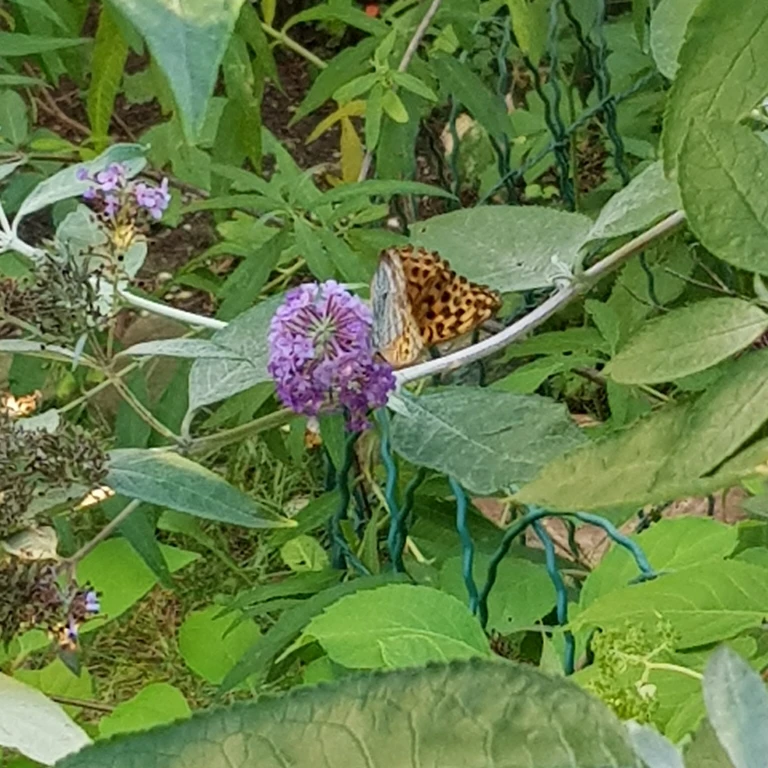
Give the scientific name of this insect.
Argynnis paphia
